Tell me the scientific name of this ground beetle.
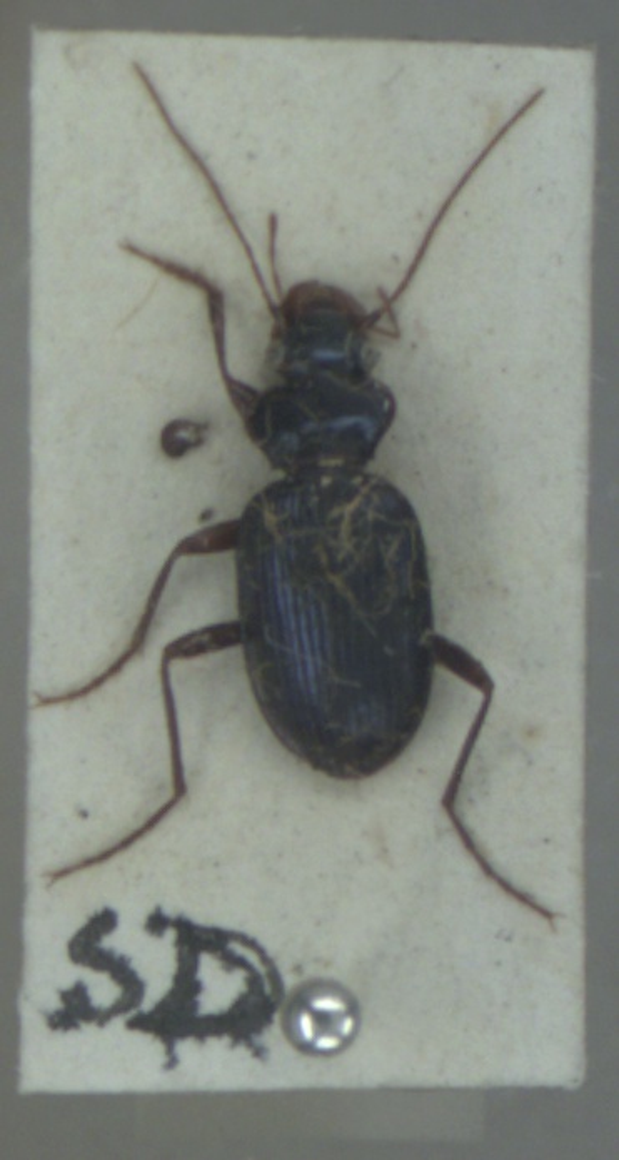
Leistus spinibarbis
